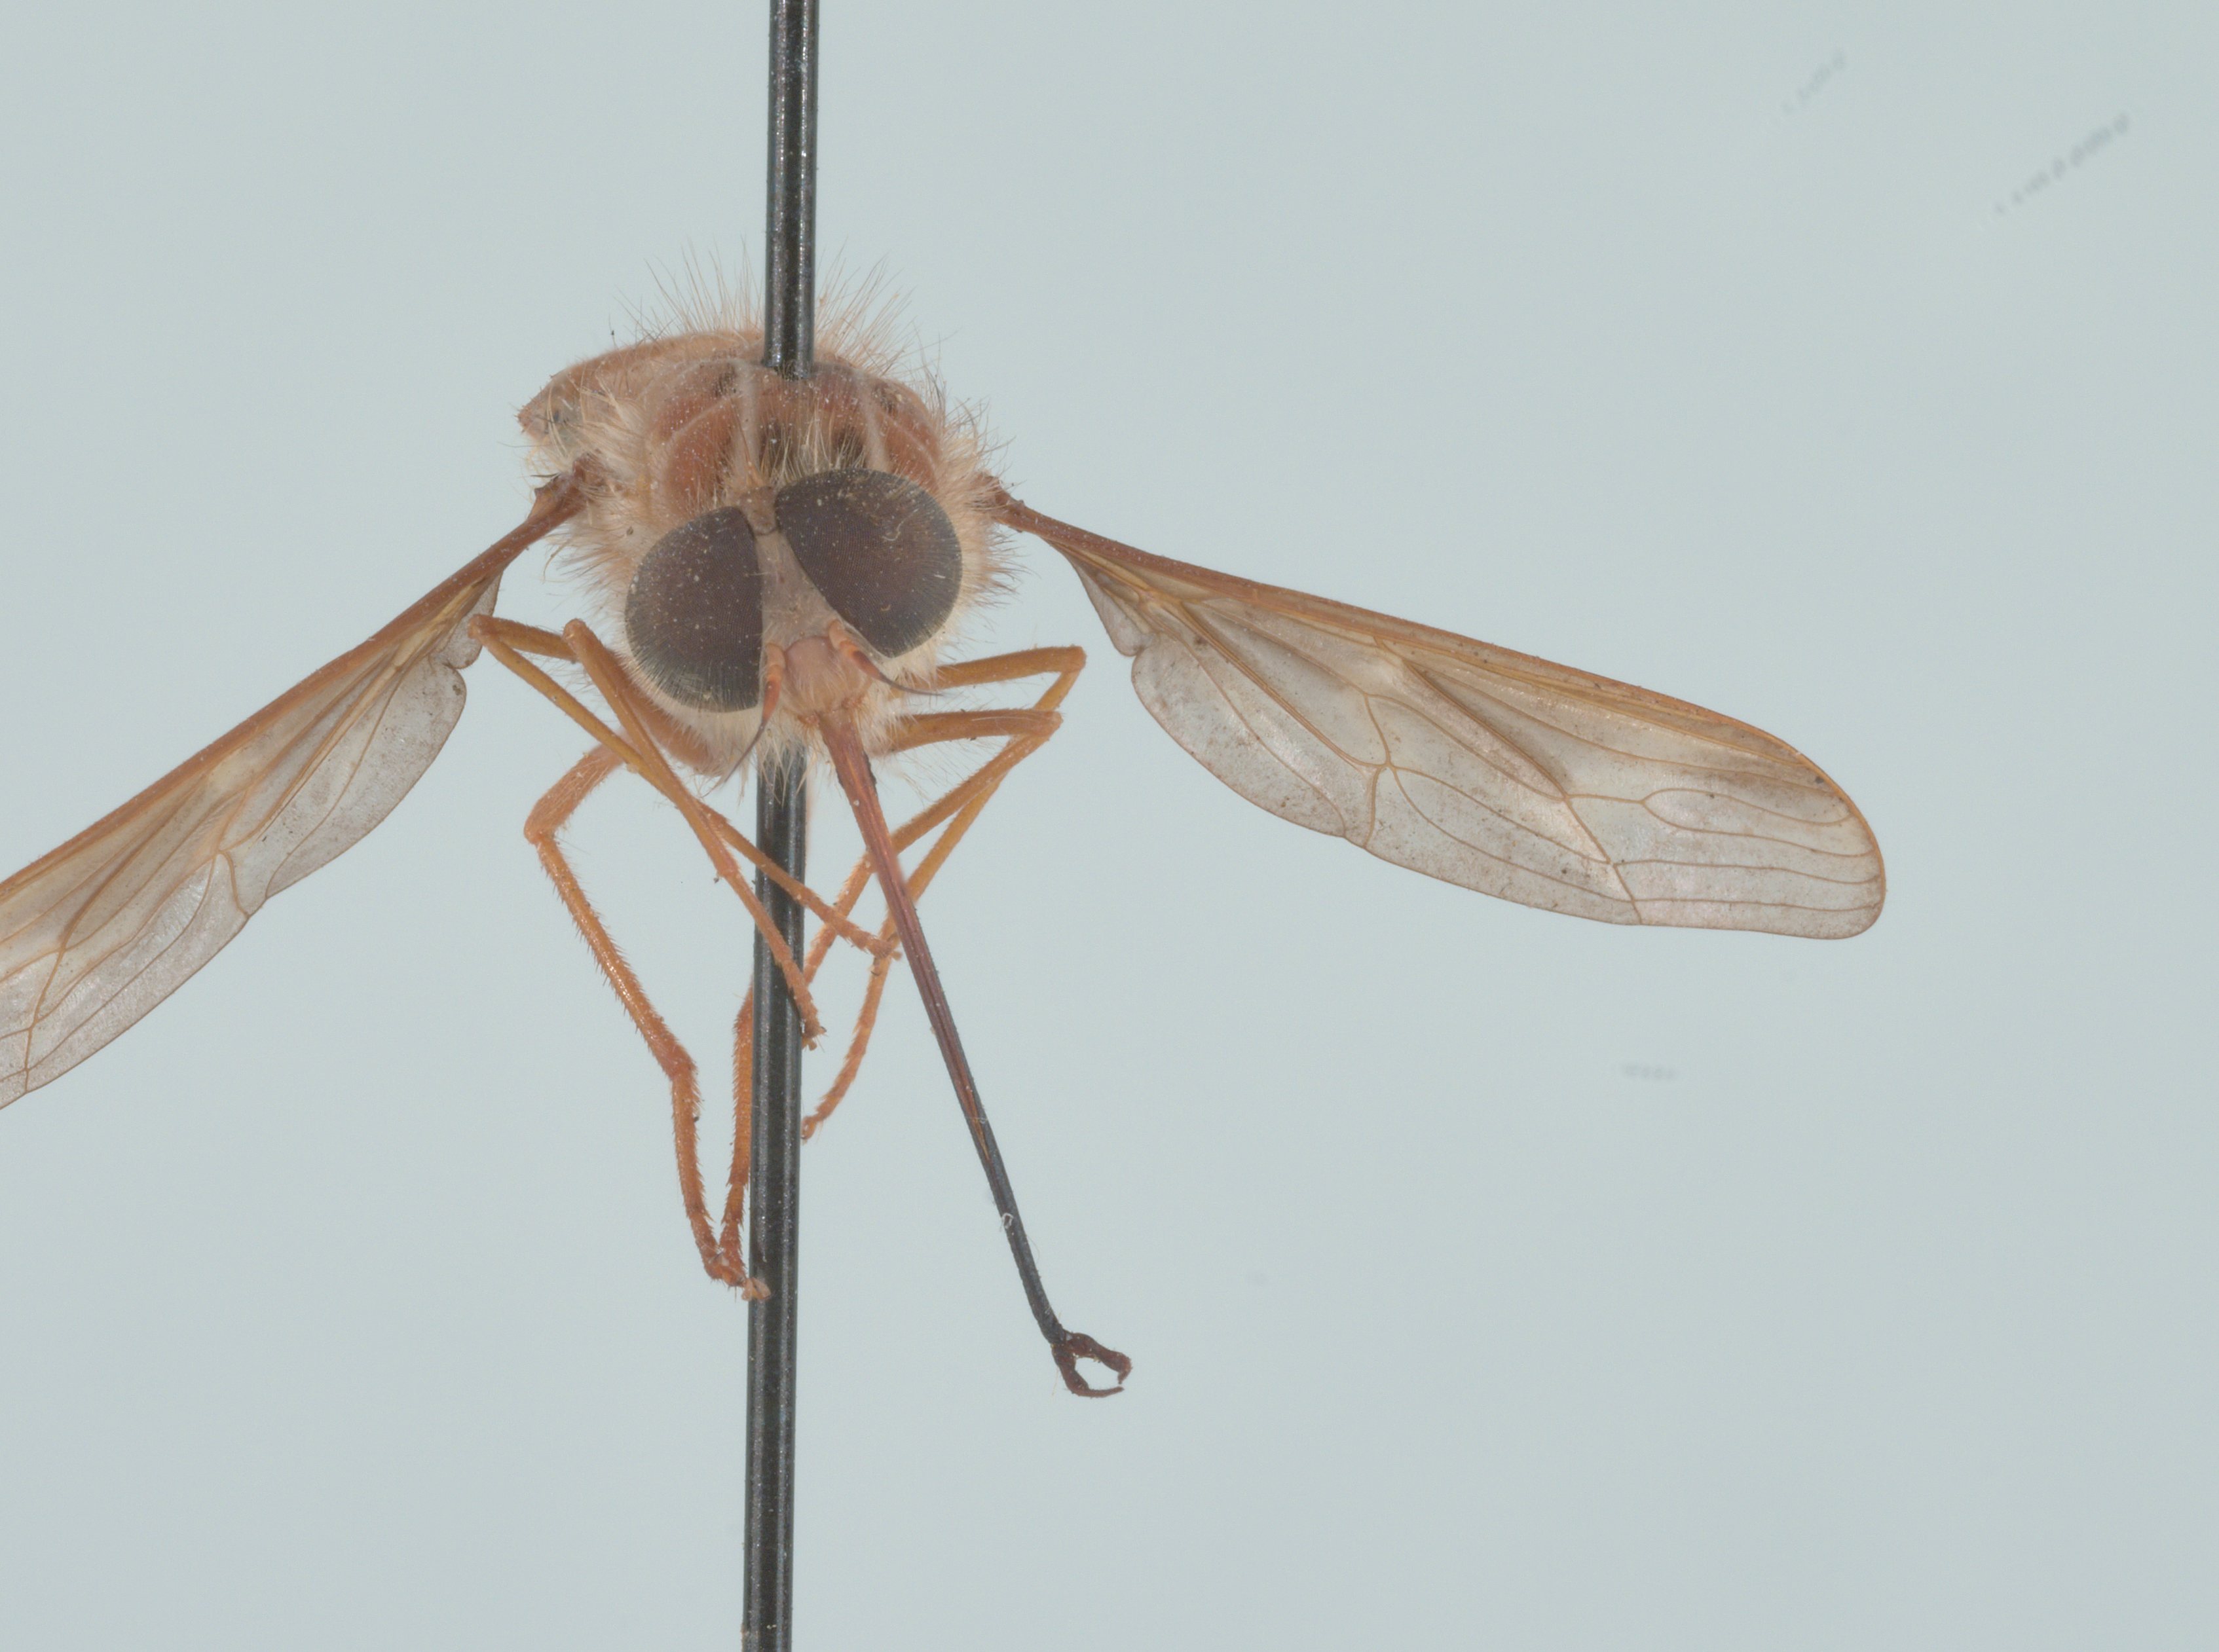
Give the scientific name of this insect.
Hirmoneura nubipennis (also Trichophthalma nubipennis)
